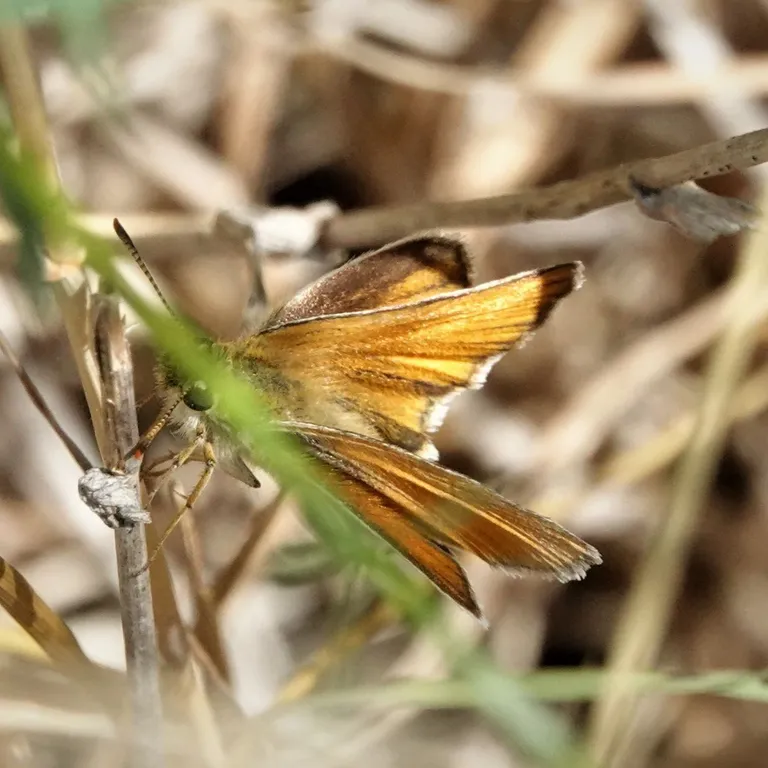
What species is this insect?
Thymelicus sylvestris
